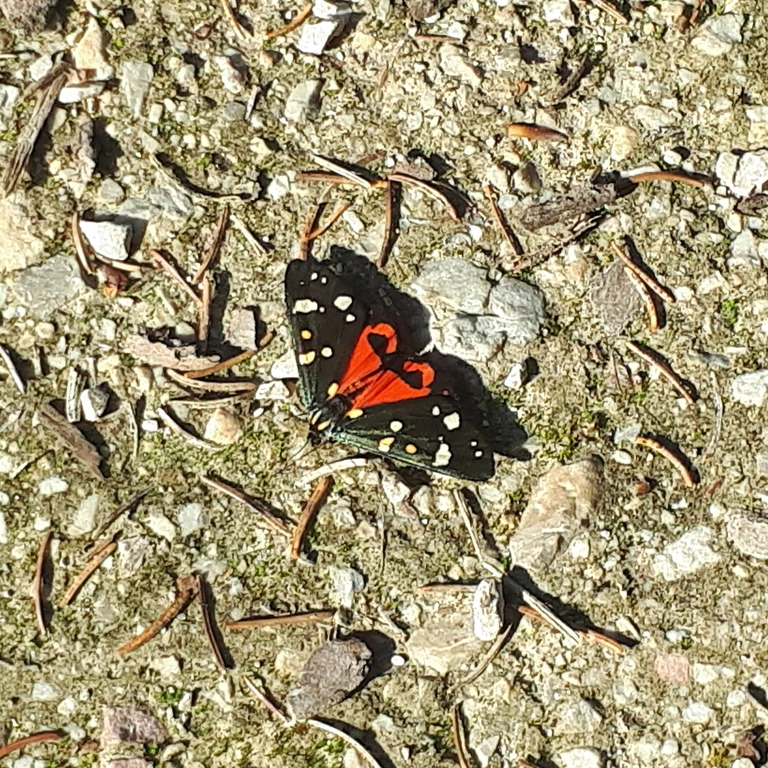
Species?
Callimorpha dominula
